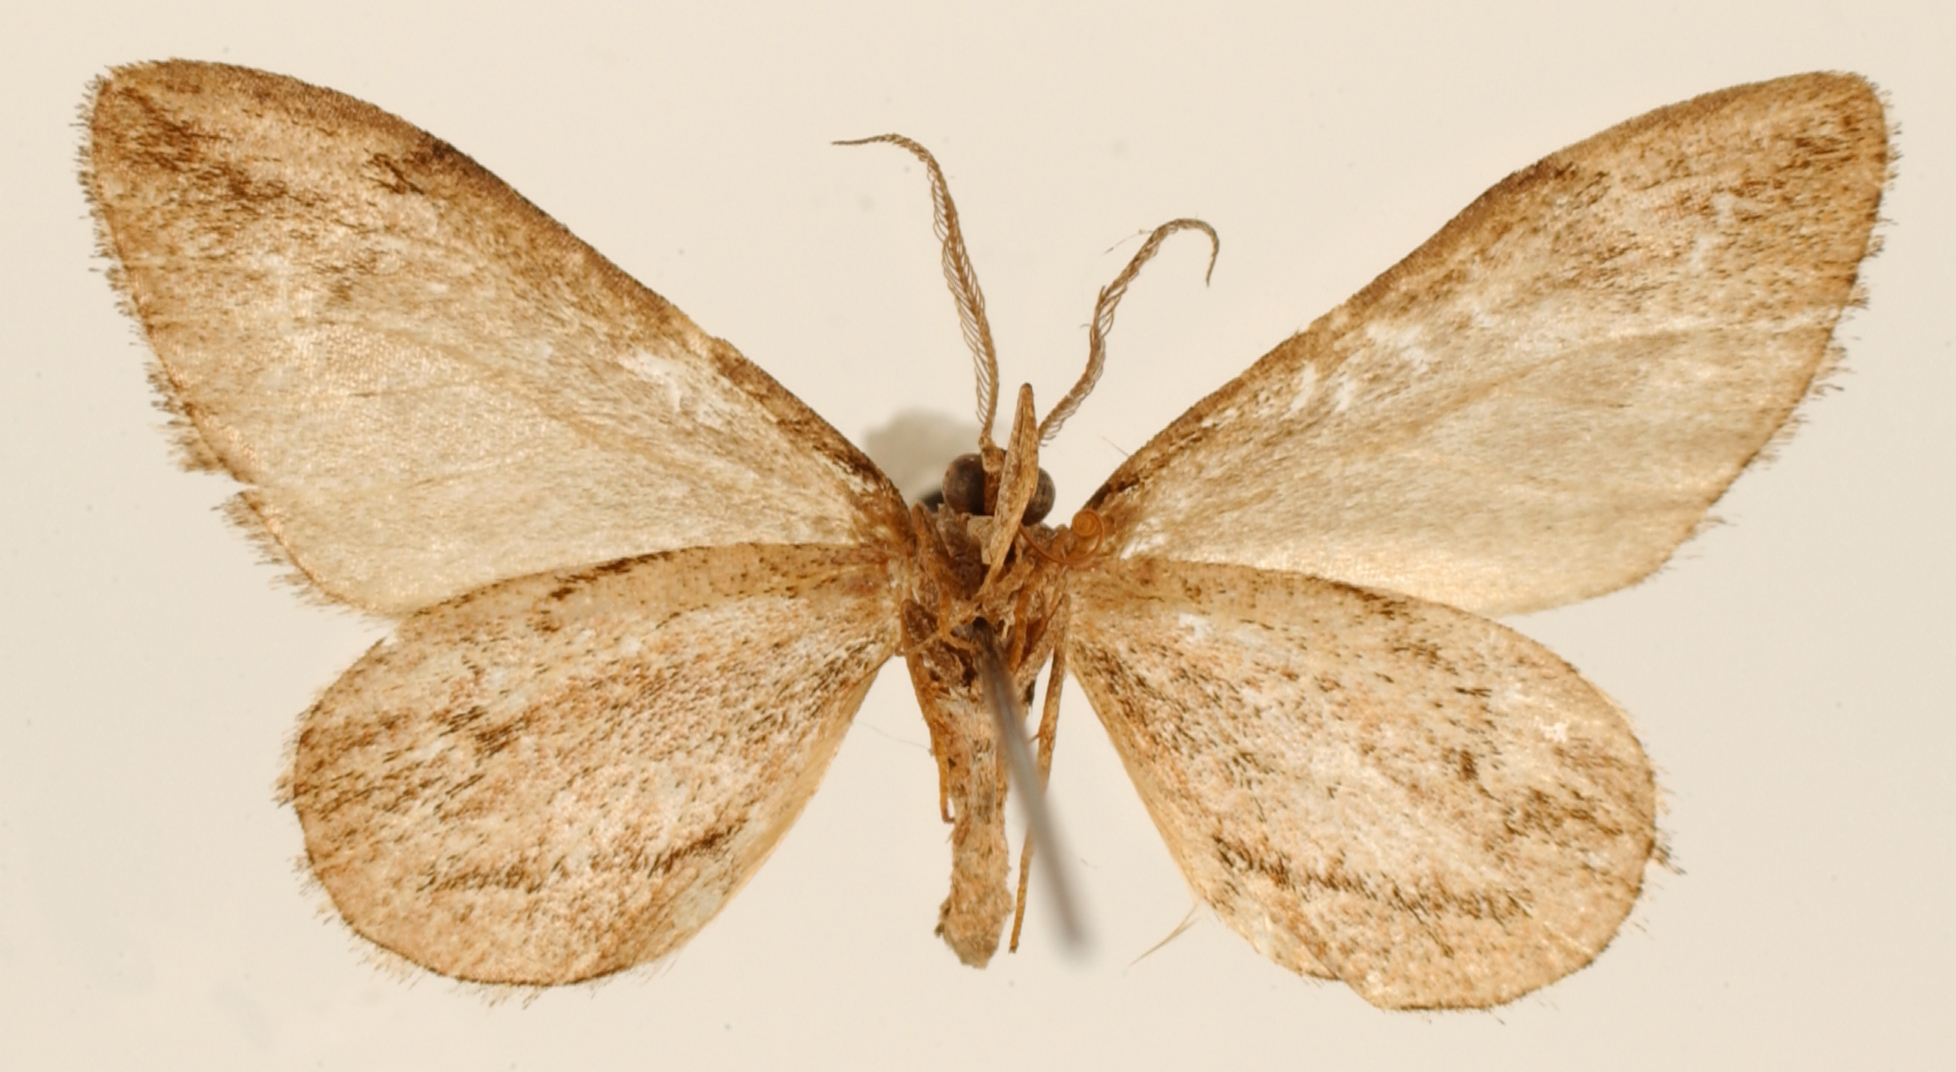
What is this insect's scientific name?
Coenocalpe sistenata
